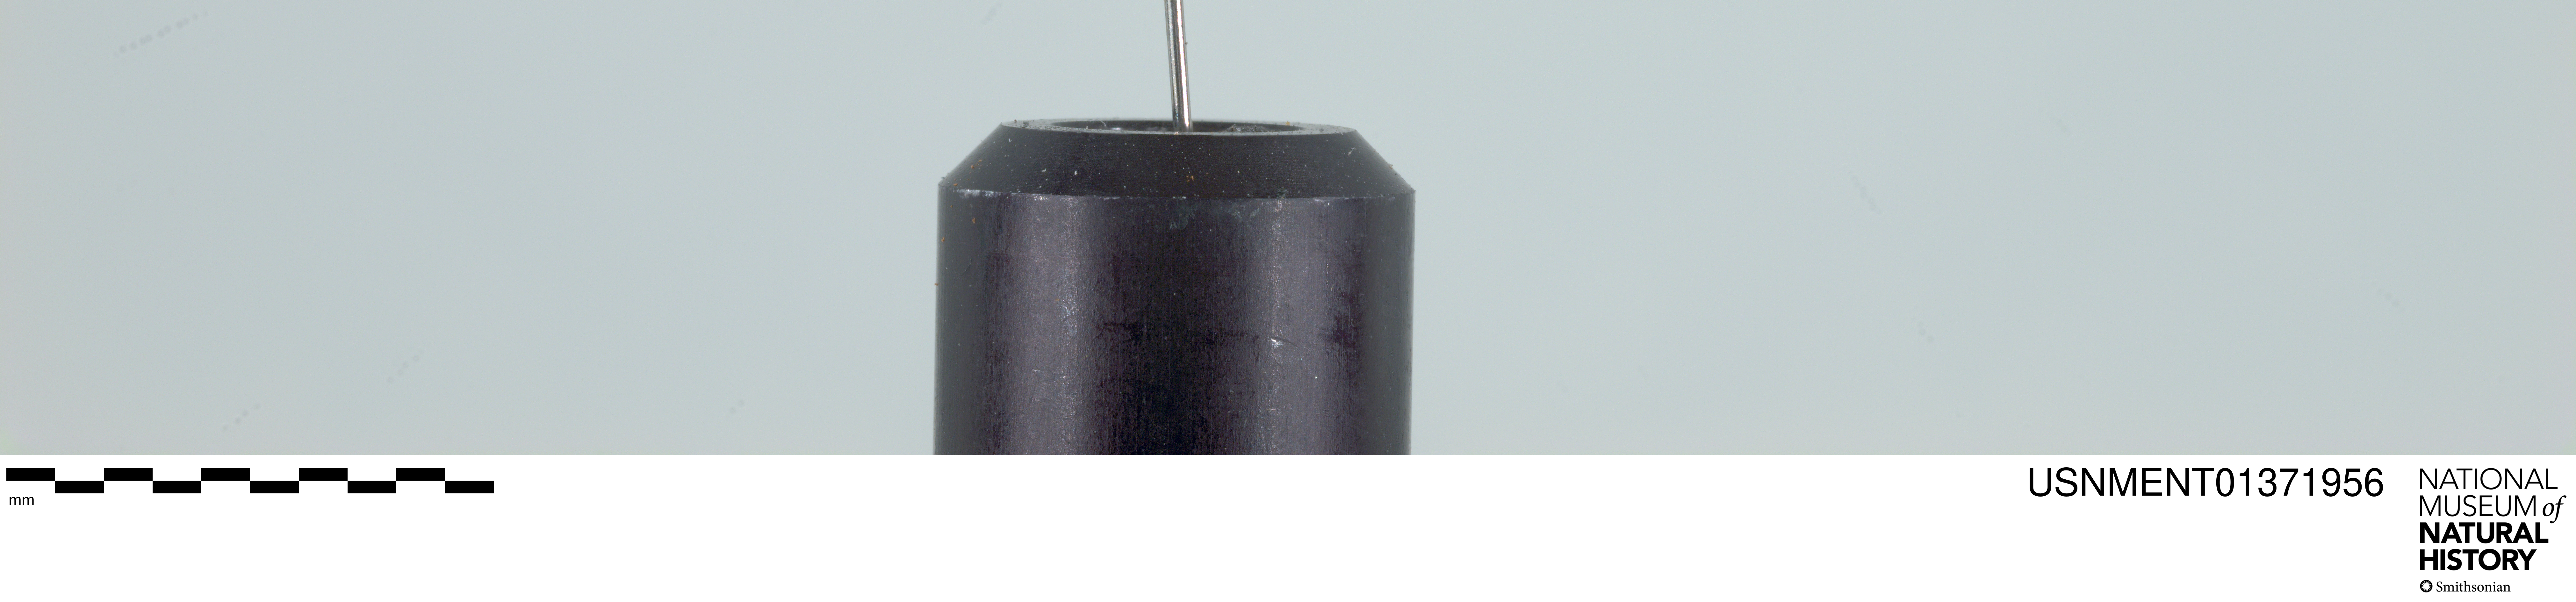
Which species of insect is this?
Neorhynchocephalus tauscheri
